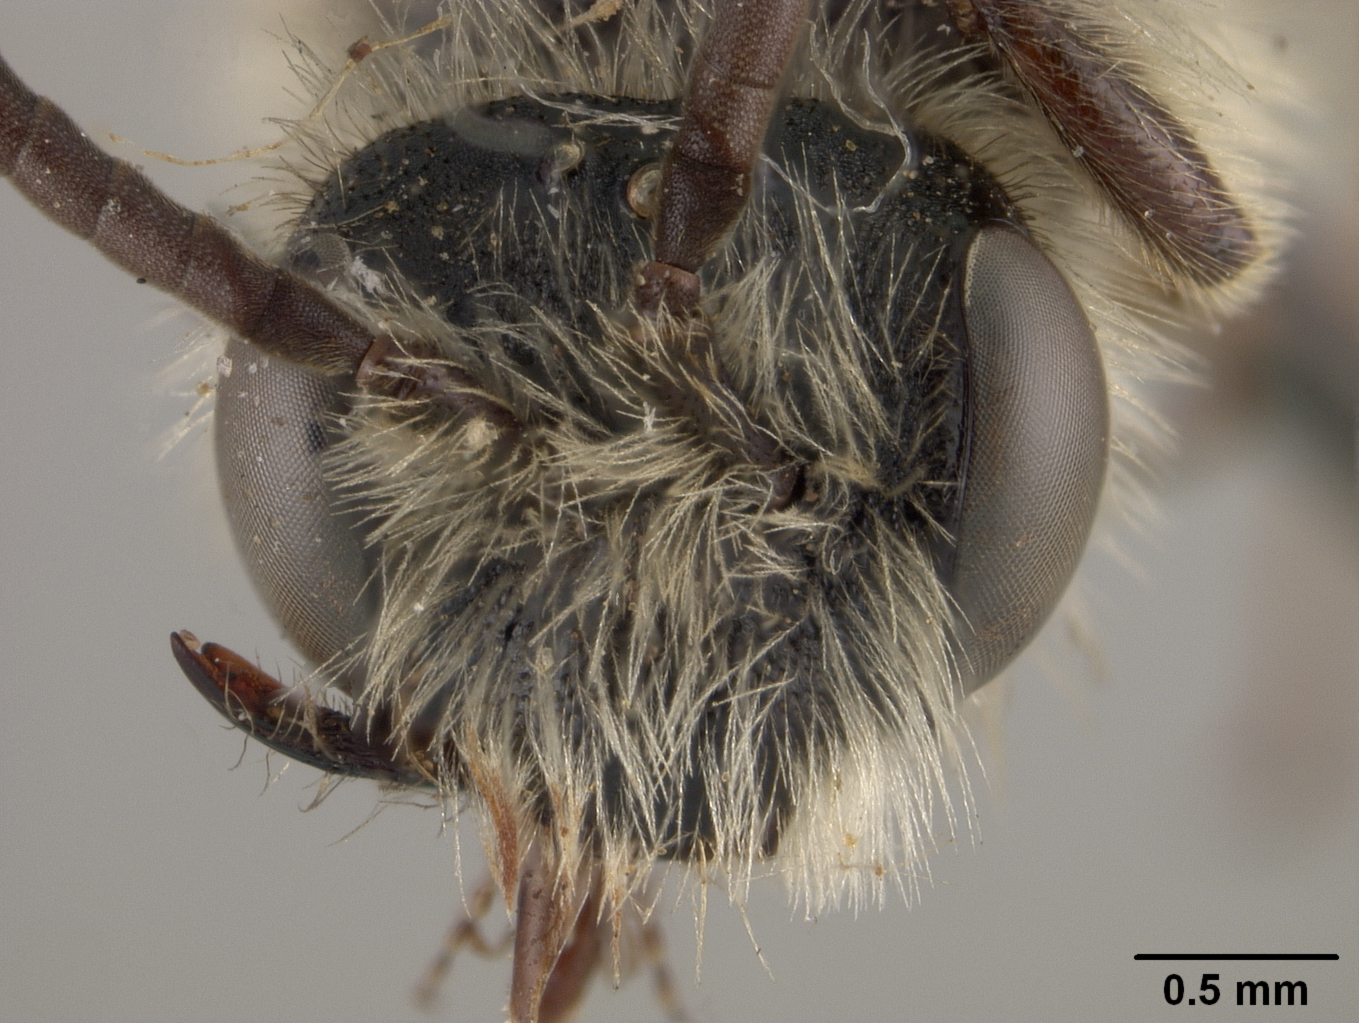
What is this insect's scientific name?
Andrena agricolarum
